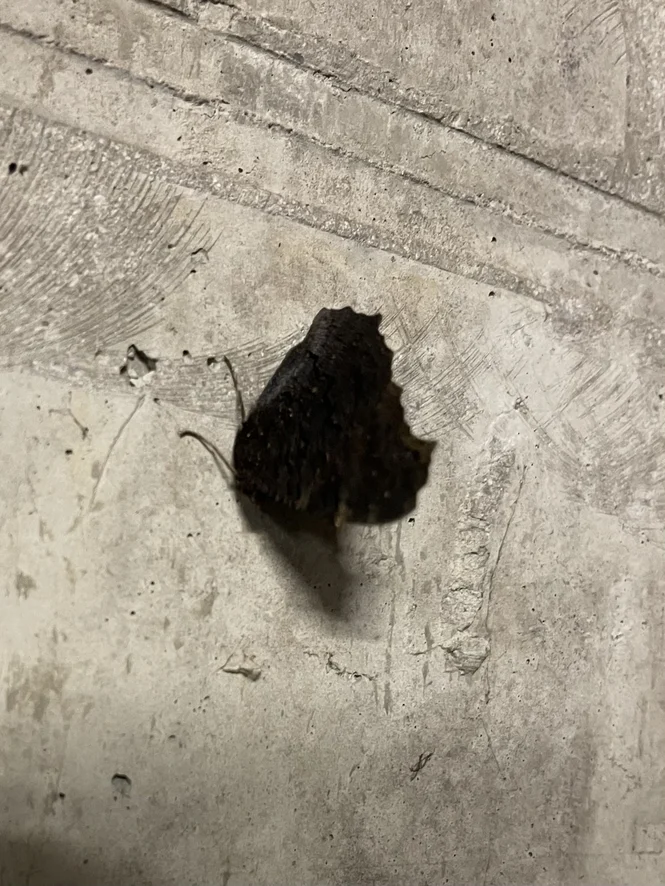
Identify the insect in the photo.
Aglais io
